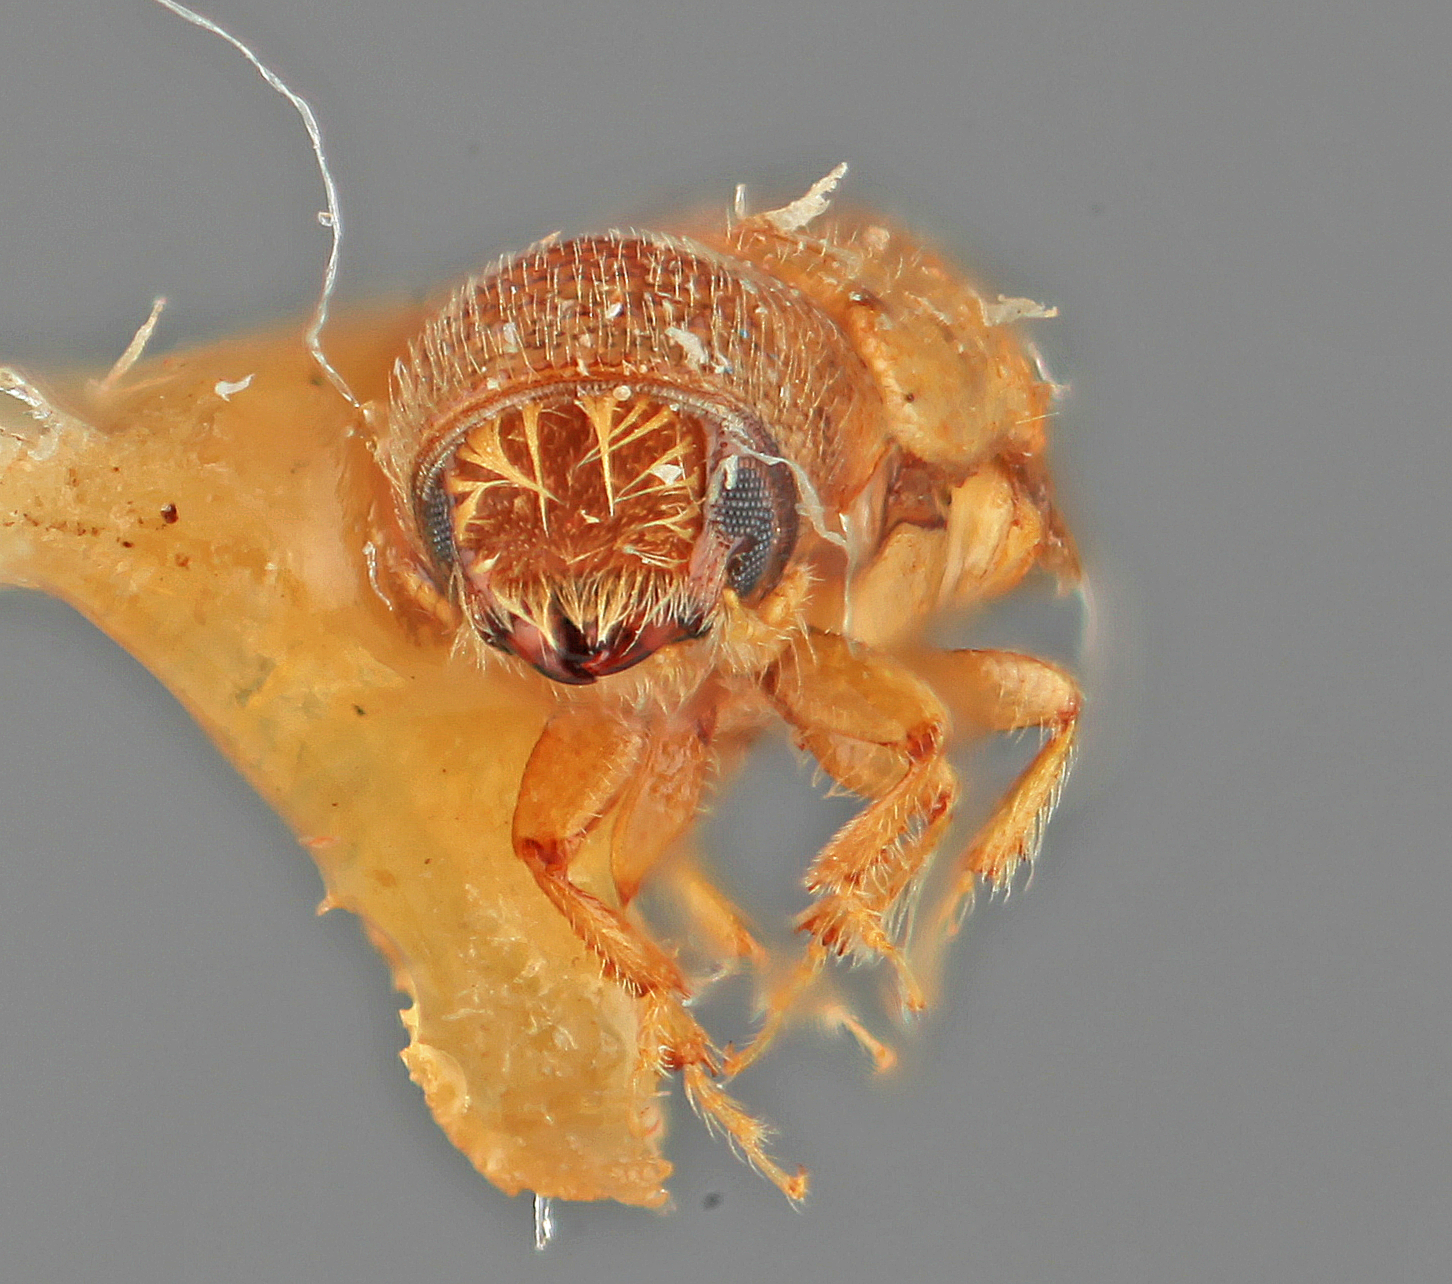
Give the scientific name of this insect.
Pityophthorus delicatus
